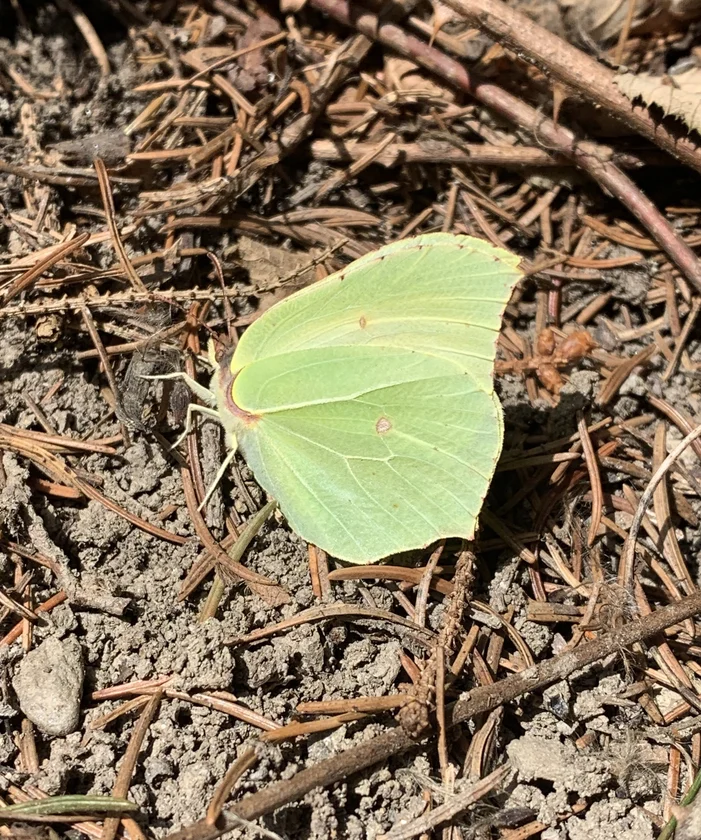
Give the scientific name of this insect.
Gonepteryx rhamni
